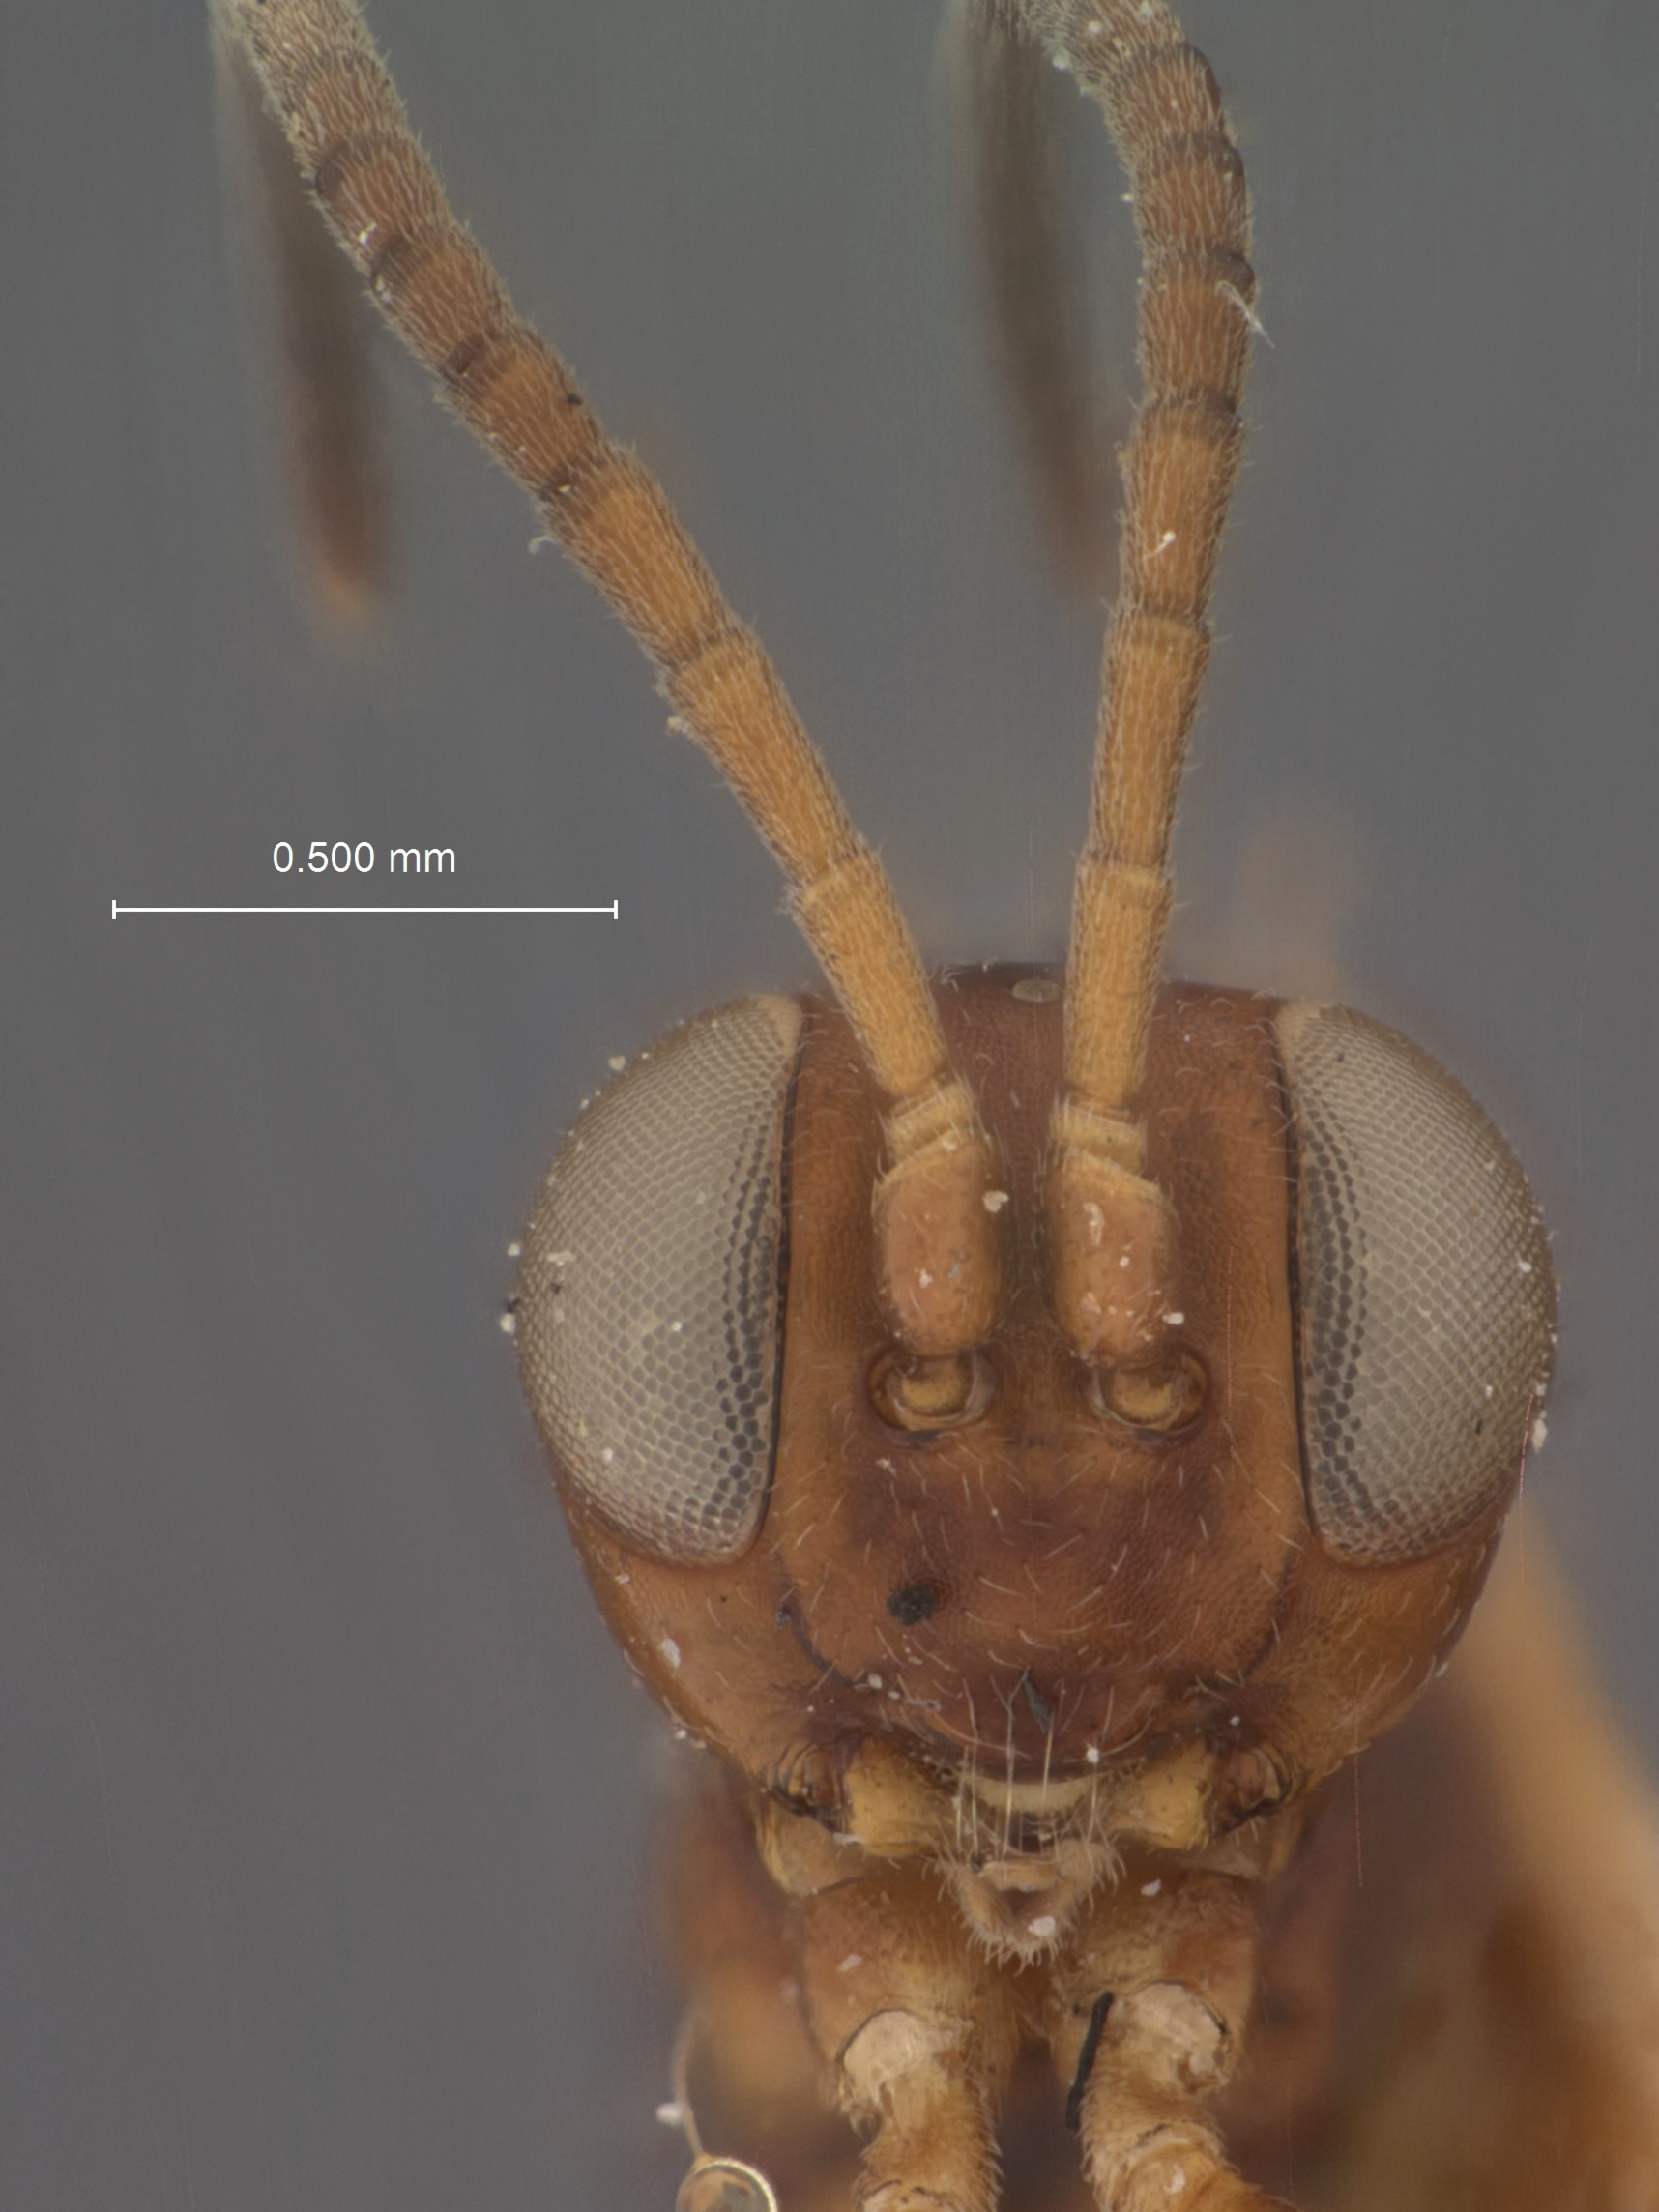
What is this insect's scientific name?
Pezomachus micariae
